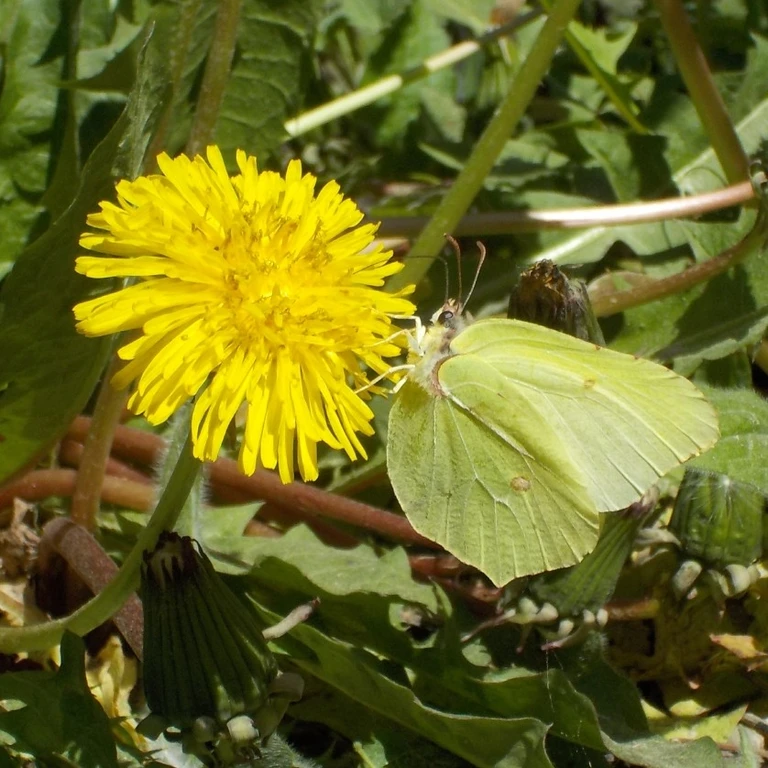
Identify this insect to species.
Gonepteryx rhamni
